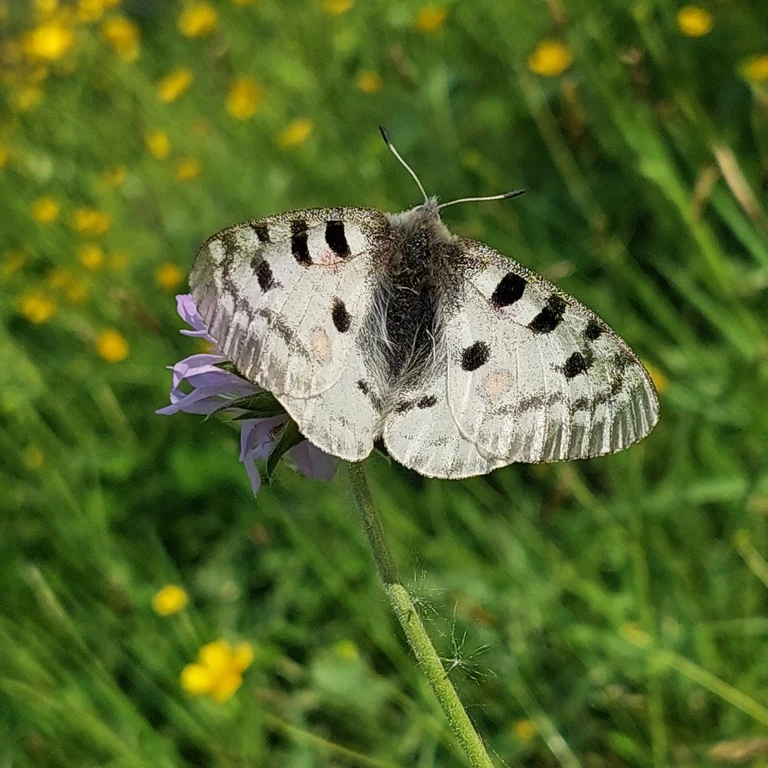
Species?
Parnassius apollo
